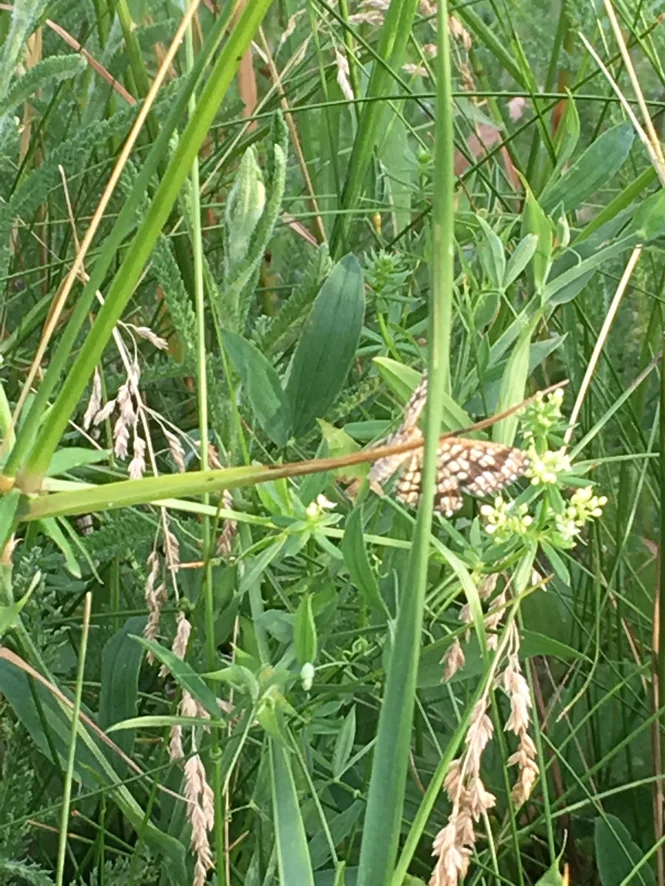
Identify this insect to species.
Chiasmia clathrata
